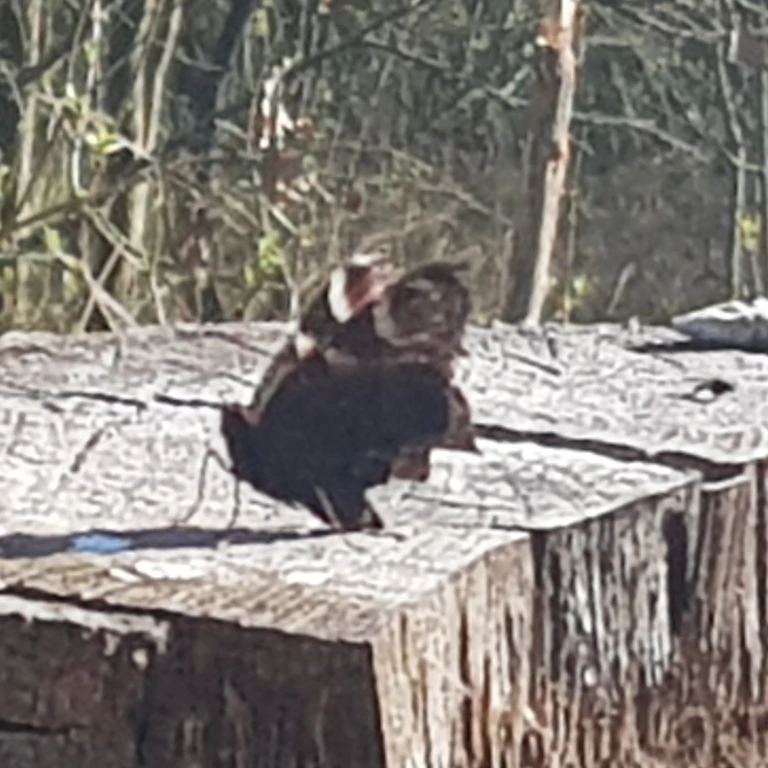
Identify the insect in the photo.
Aglais io
